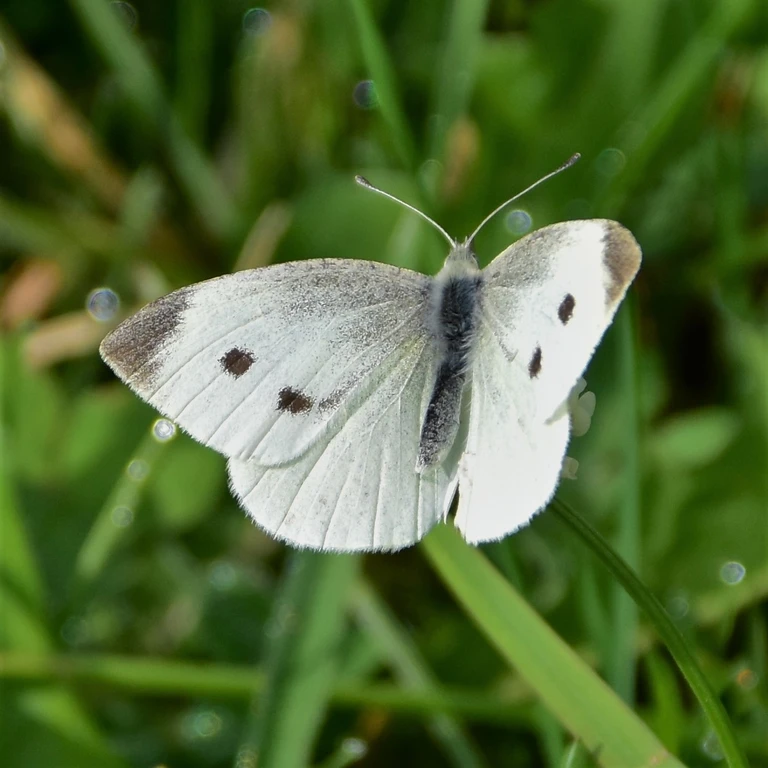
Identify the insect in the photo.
Pieris rapae
